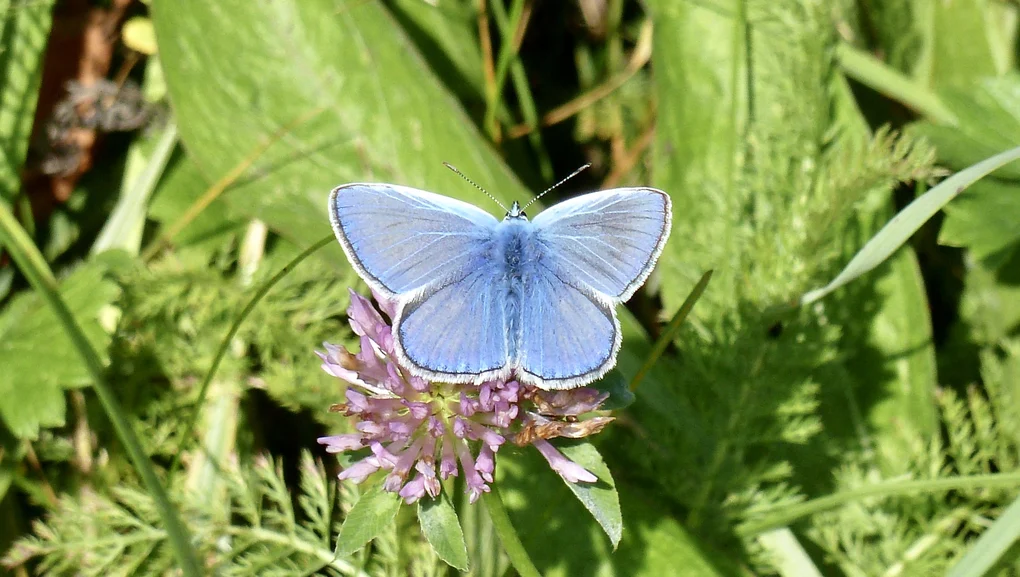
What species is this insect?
Polyommatus icarus
